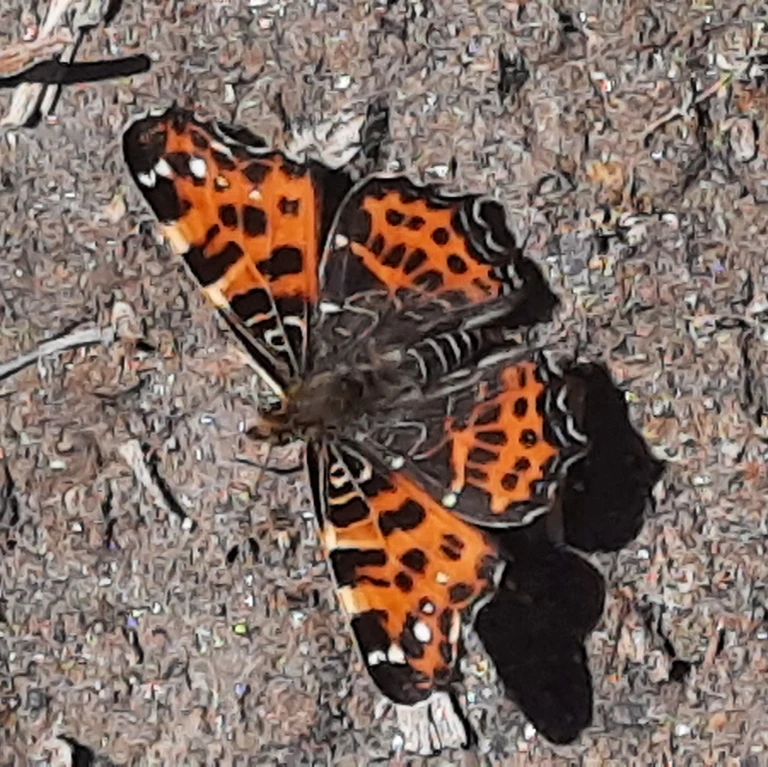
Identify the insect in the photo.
Araschnia levana
